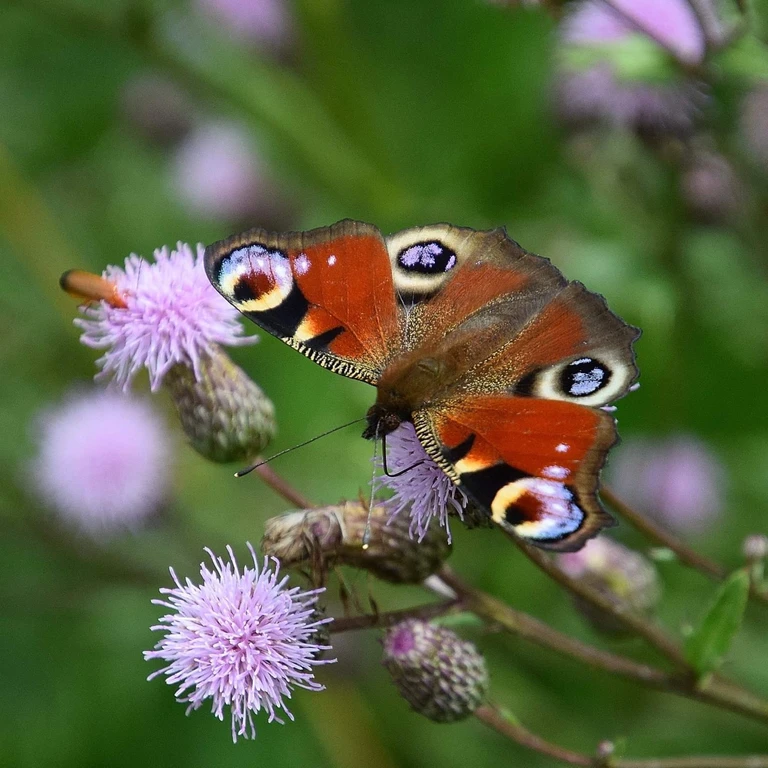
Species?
Aglais io
